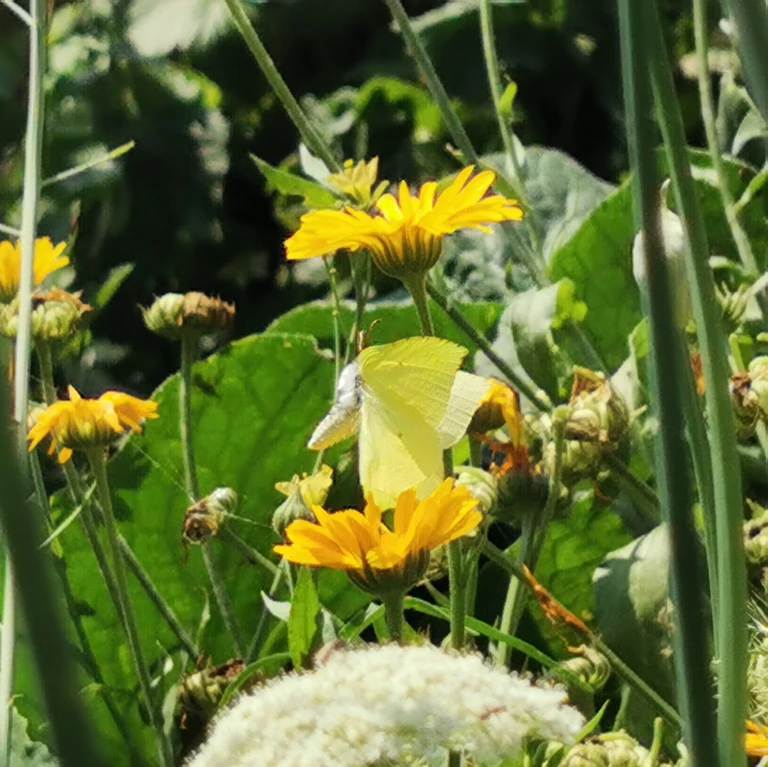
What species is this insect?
Gonepteryx rhamni
